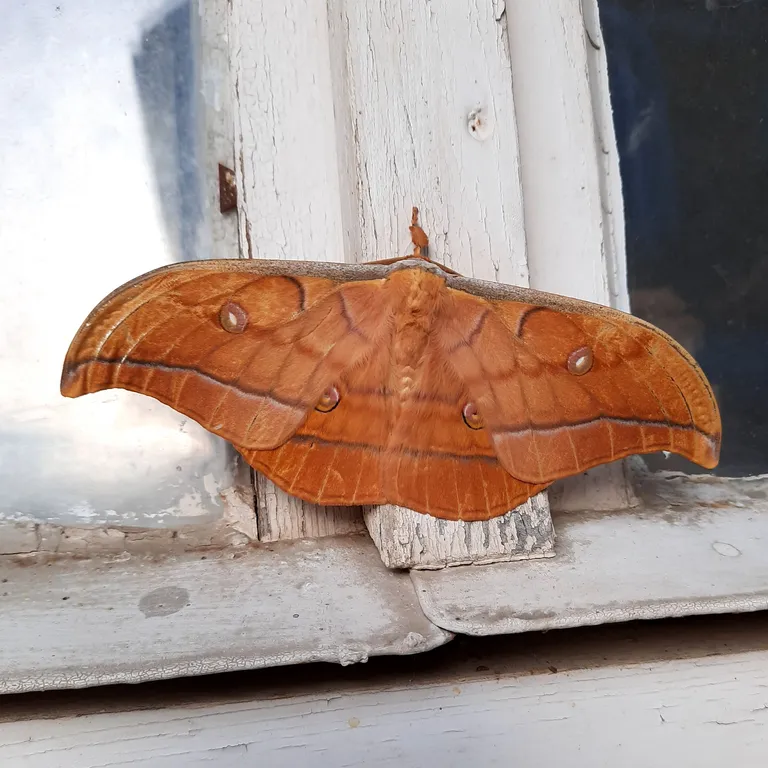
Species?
Antheraea yamamai
